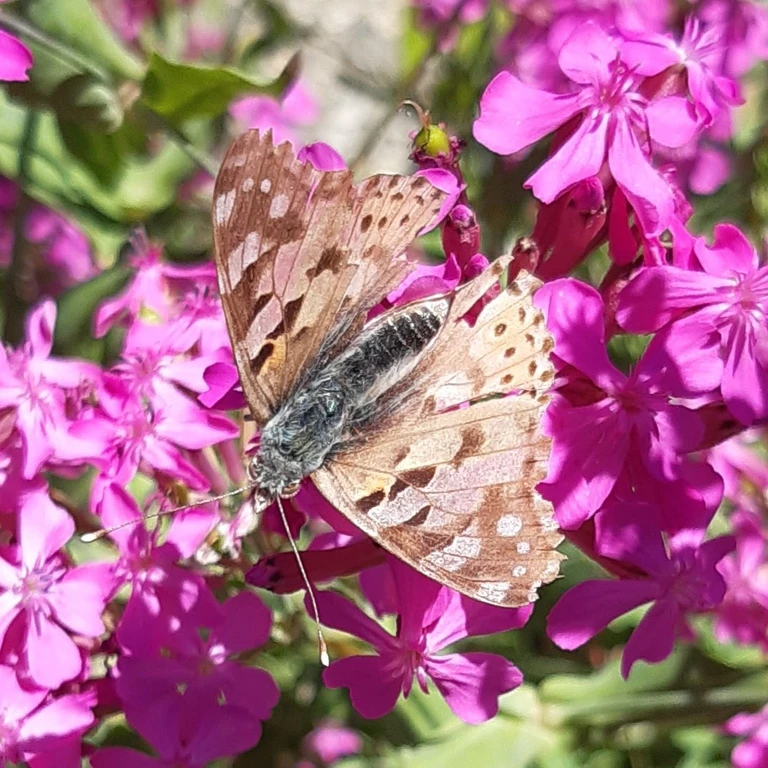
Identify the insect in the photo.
Vanessa cardui
